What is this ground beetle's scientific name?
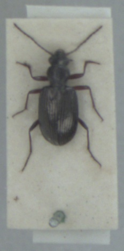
Bembidion punctulatum
